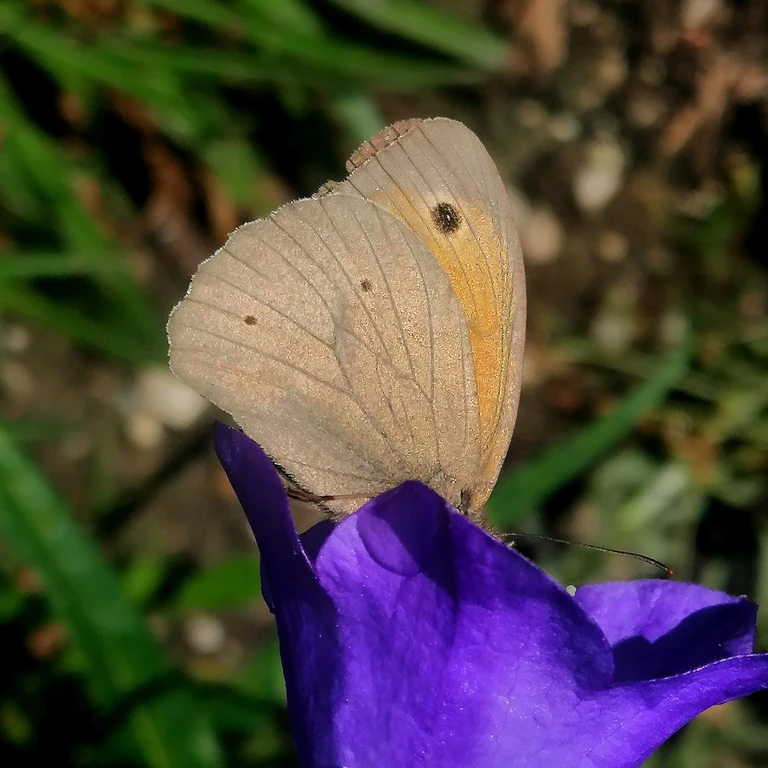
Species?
Maniola jurtina
